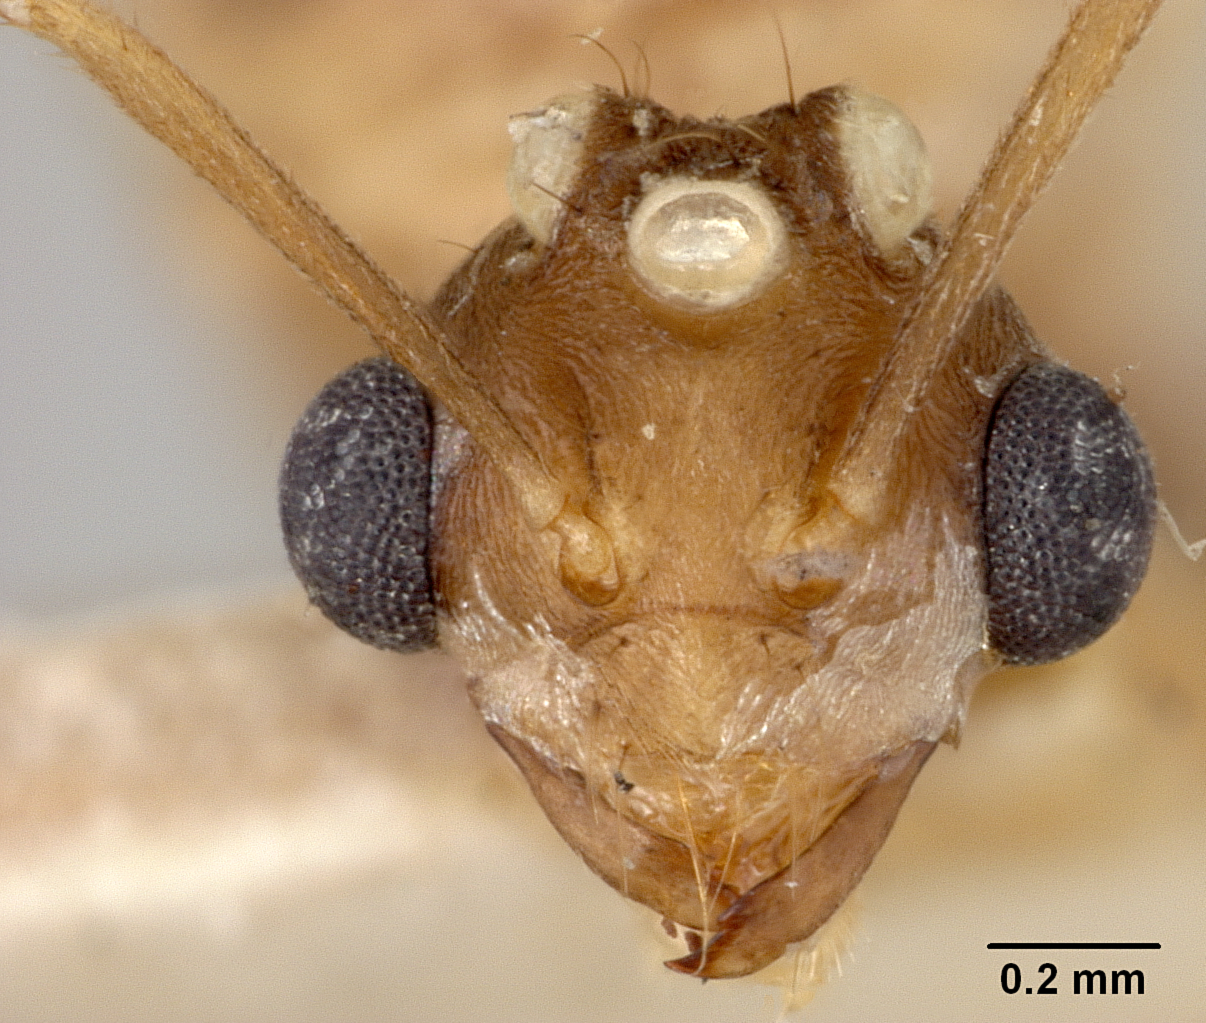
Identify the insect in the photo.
Pseudolasius mayri
